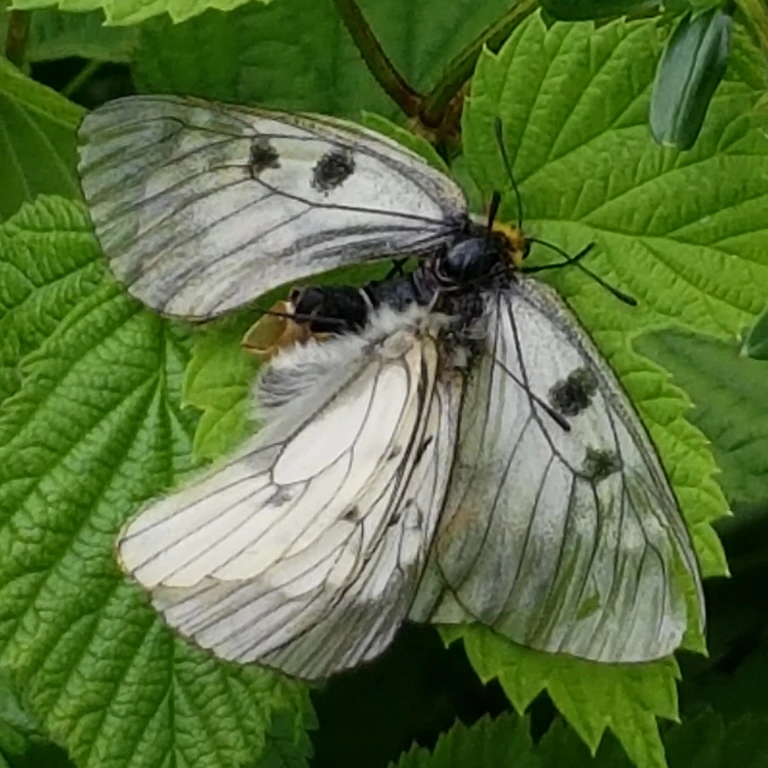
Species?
Parnassius mnemosyne
